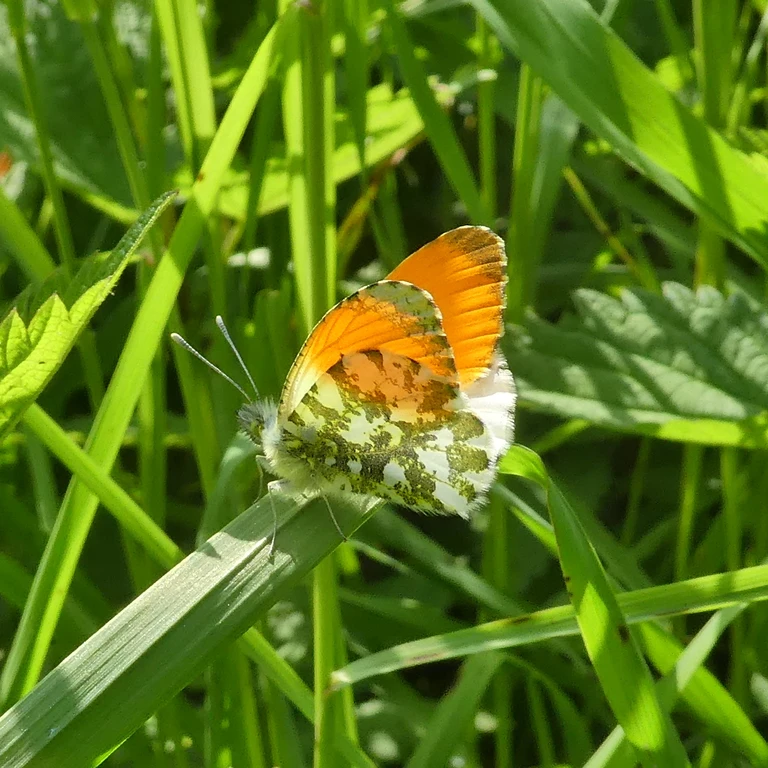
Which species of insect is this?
Anthocharis cardamines
